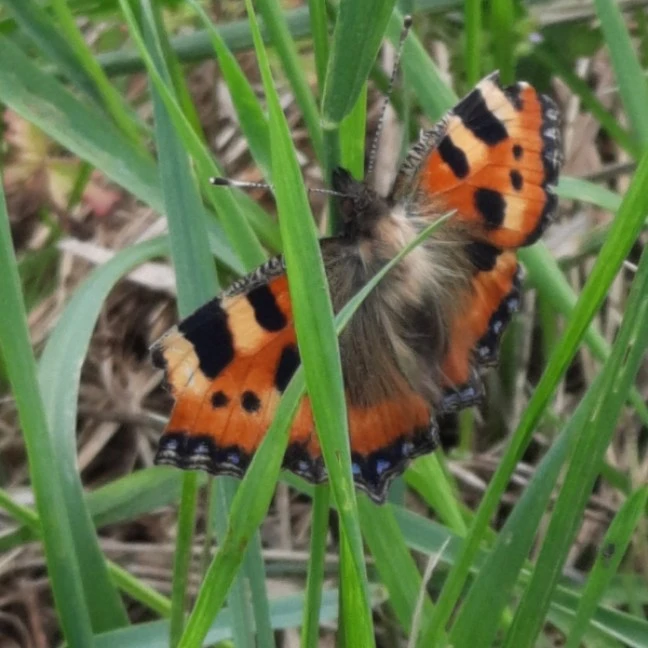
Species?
Aglais urticae
